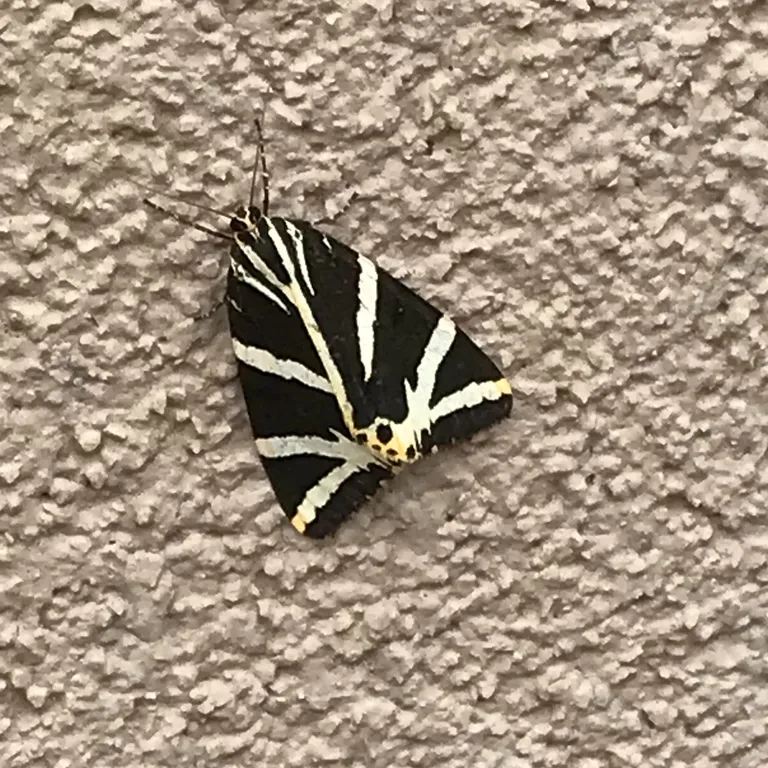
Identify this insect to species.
Euplagia quadripunctaria
